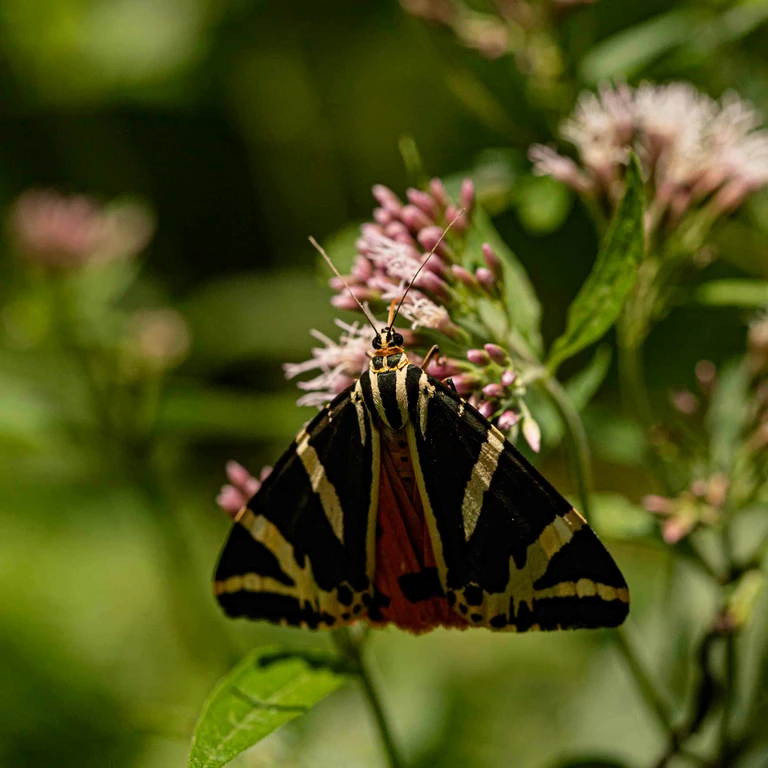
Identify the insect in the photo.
Euplagia quadripunctaria
